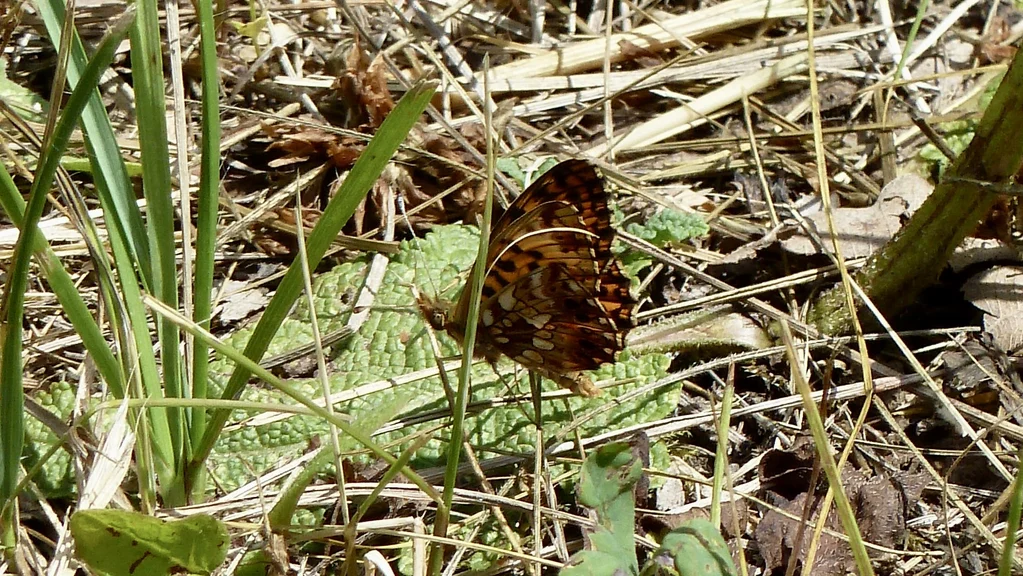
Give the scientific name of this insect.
Boloria dia
